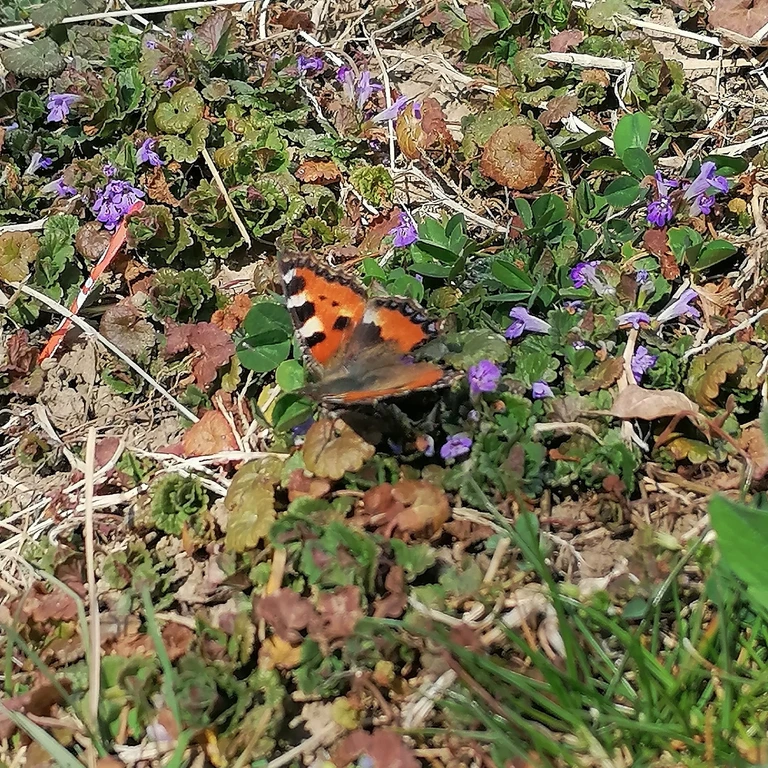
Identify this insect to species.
Aglais urticae
